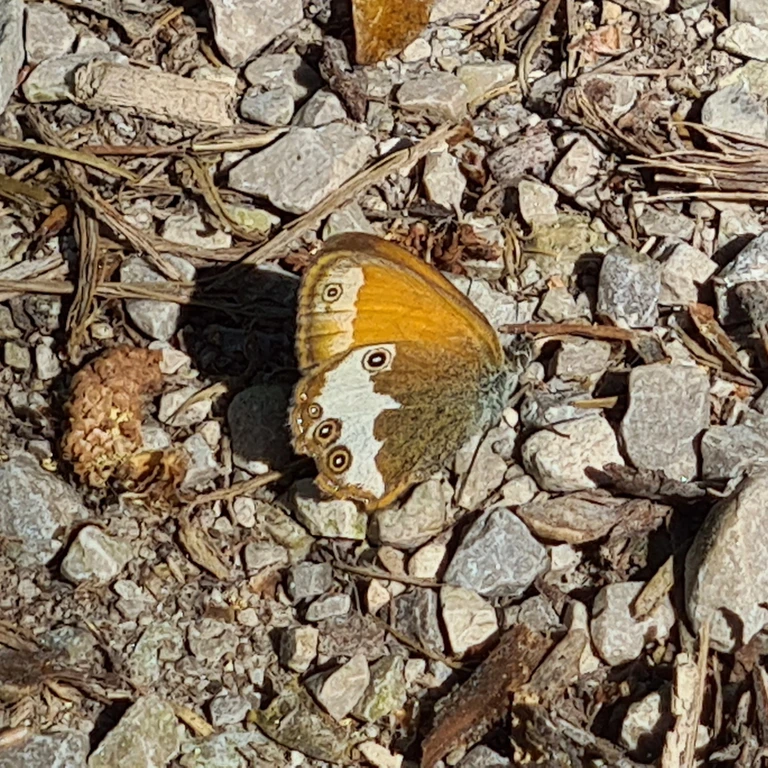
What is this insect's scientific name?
Coenonympha arcania
